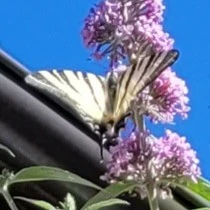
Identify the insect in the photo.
Iphiclides podalirius
